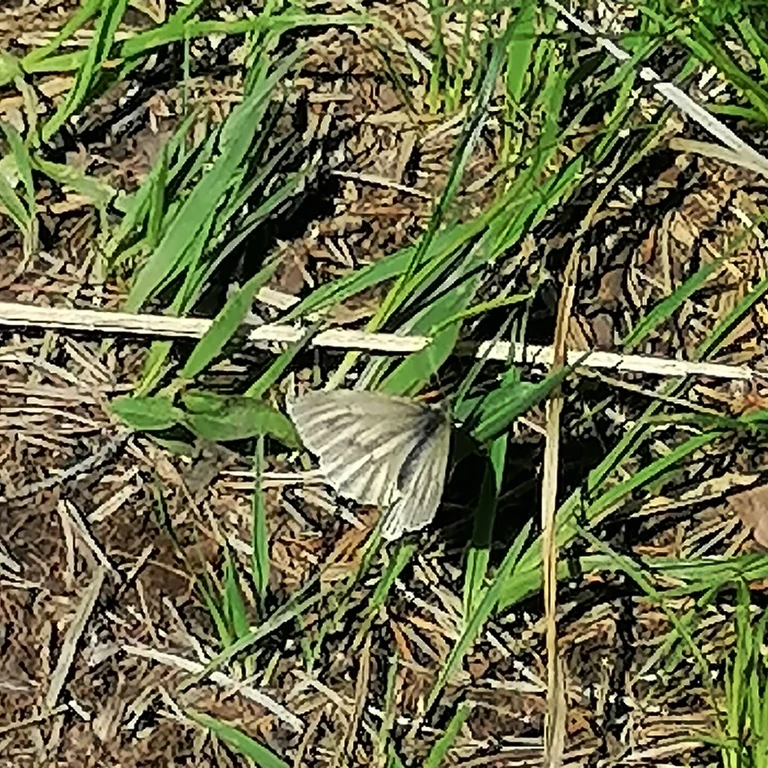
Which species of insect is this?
Pieris bryoniae
